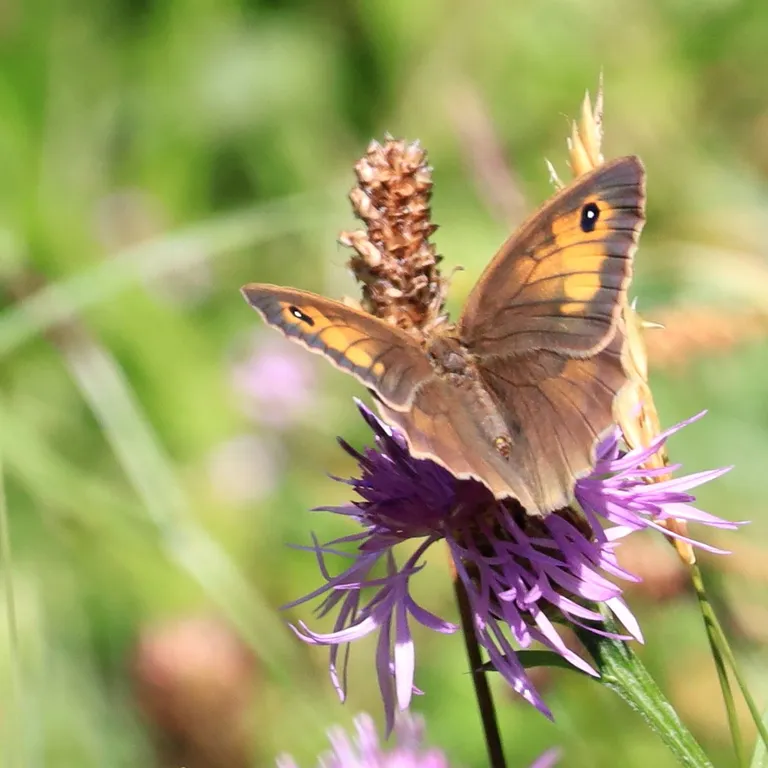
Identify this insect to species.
Maniola jurtina
